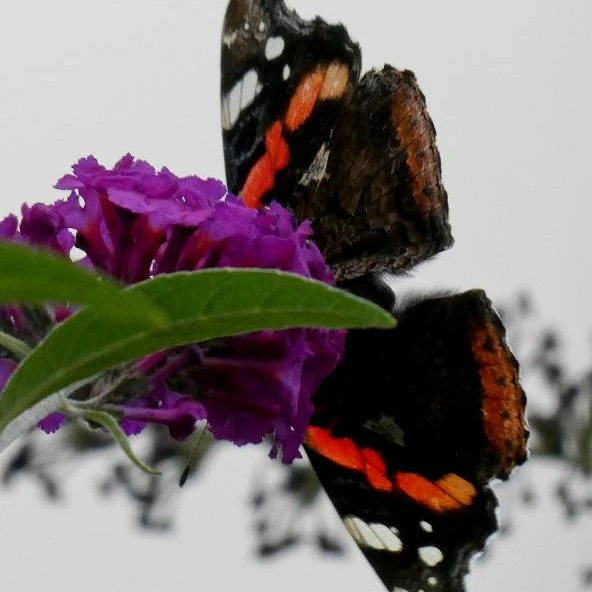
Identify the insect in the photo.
Vanessa atalanta
